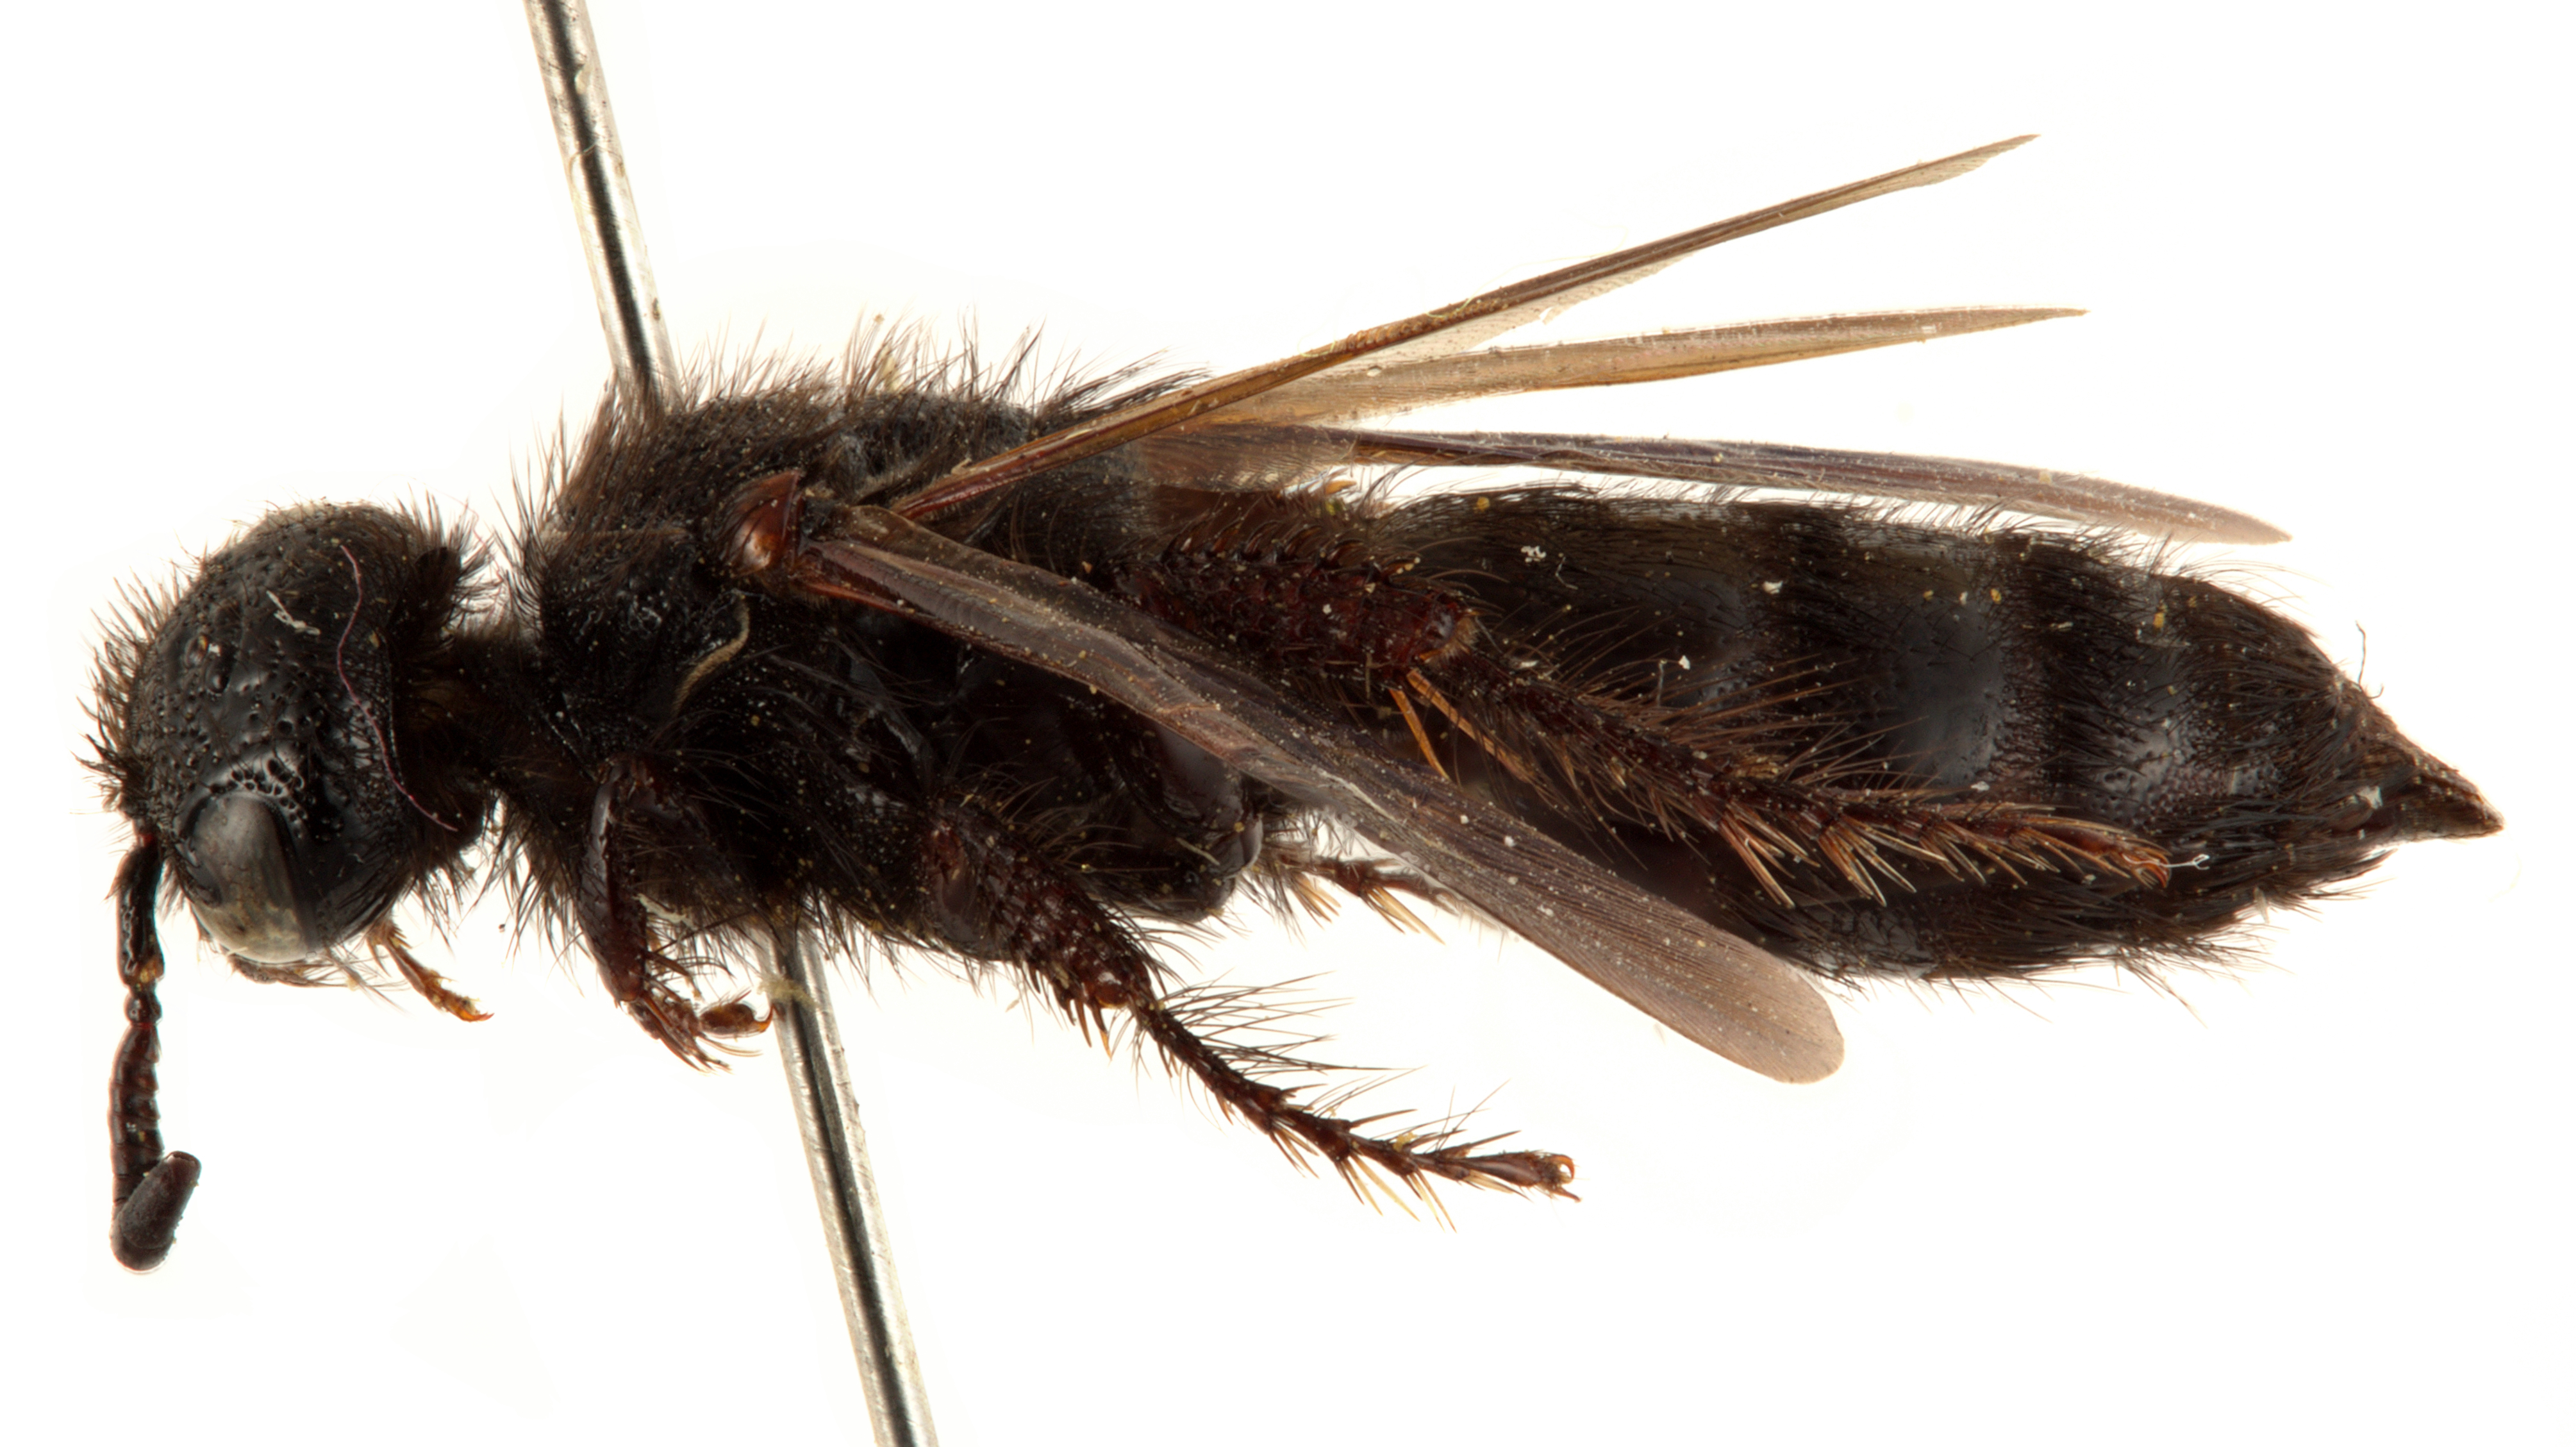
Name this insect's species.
Trielis carbonaria (also Copla carbonaria)
